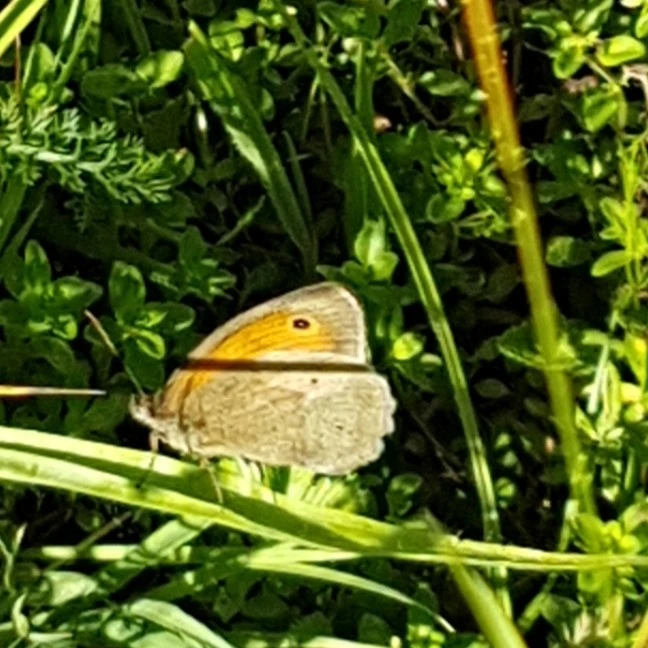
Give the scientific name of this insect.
Maniola jurtina
